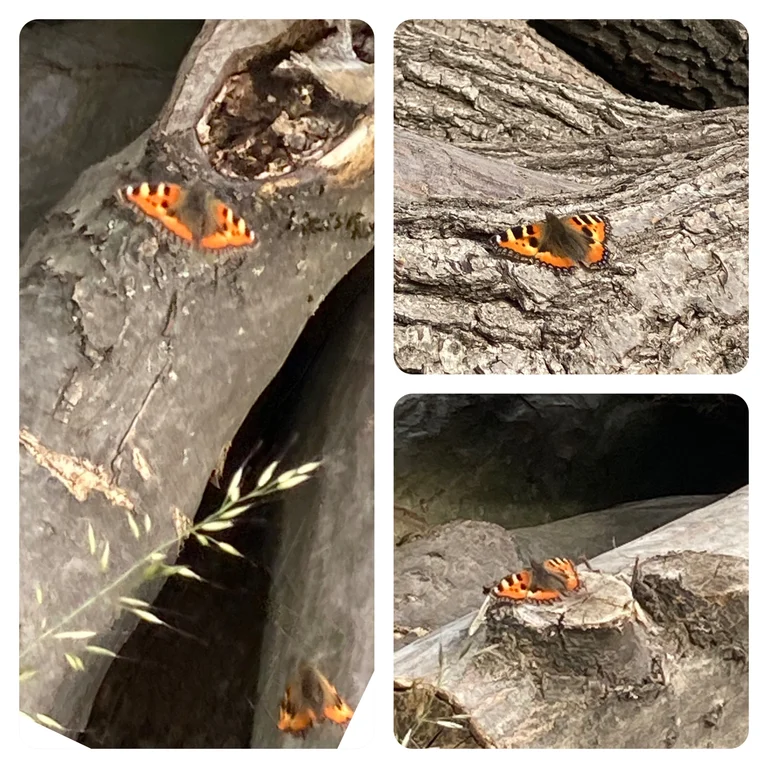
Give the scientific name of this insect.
Aglais urticae
